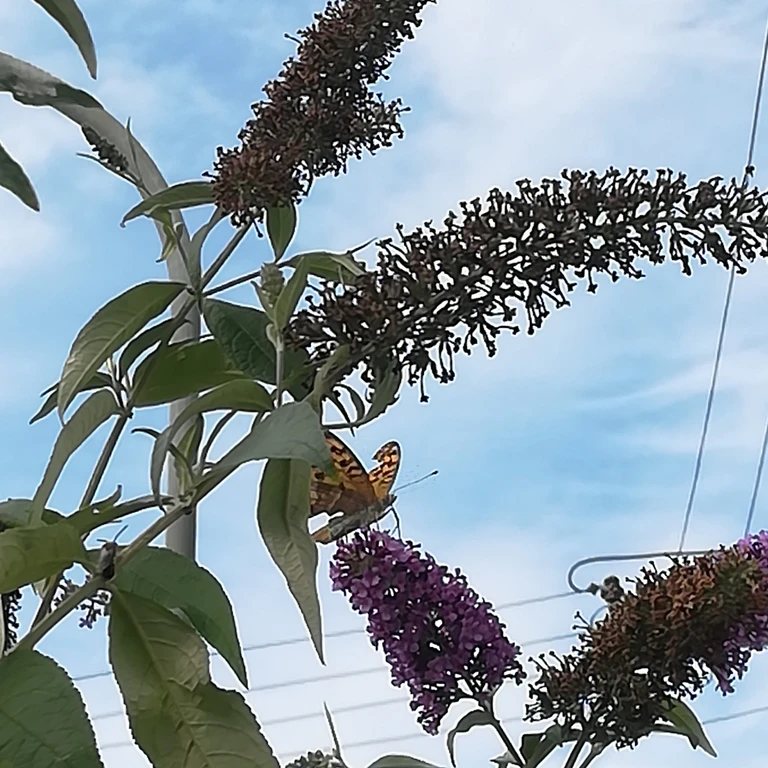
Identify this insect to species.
Argynnis paphia
